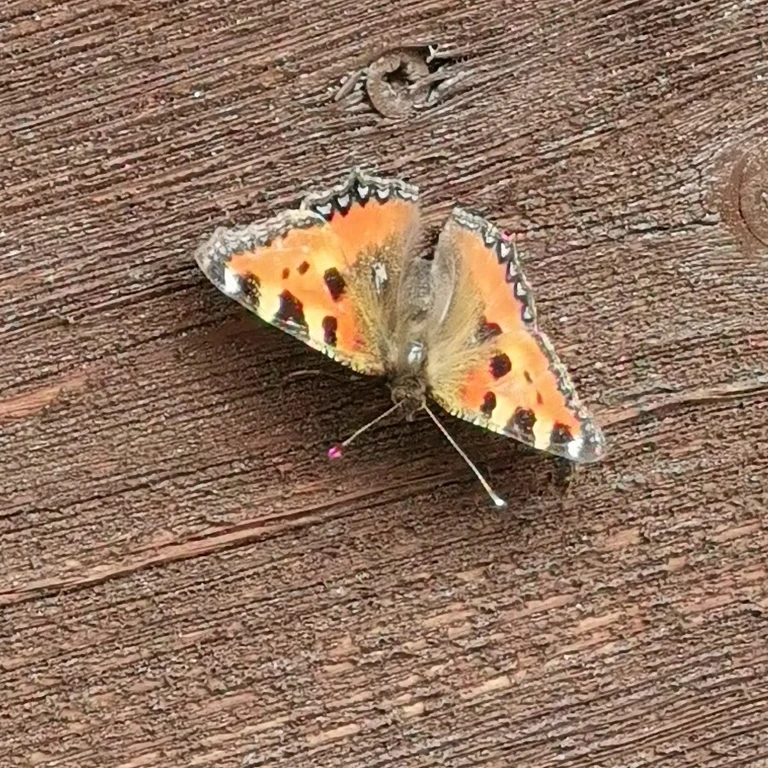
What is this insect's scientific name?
Aglais urticae
